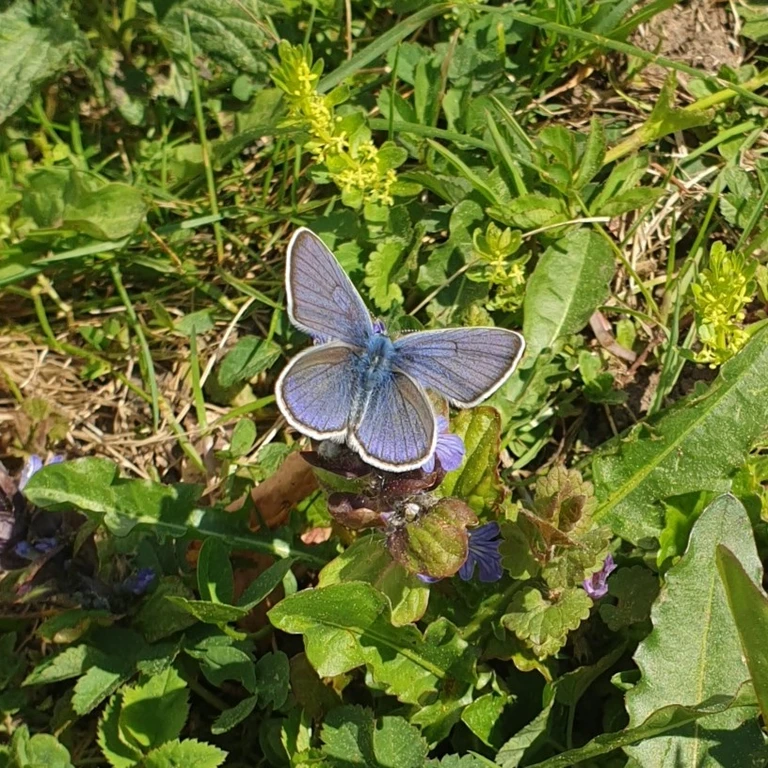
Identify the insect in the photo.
Cyaniris semiargus
